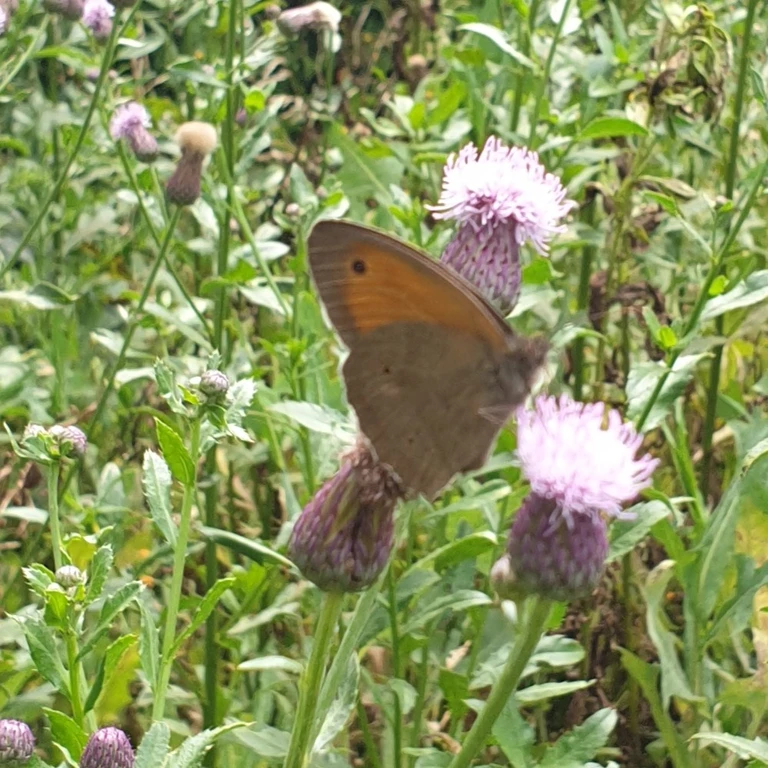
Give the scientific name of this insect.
Maniola jurtina
